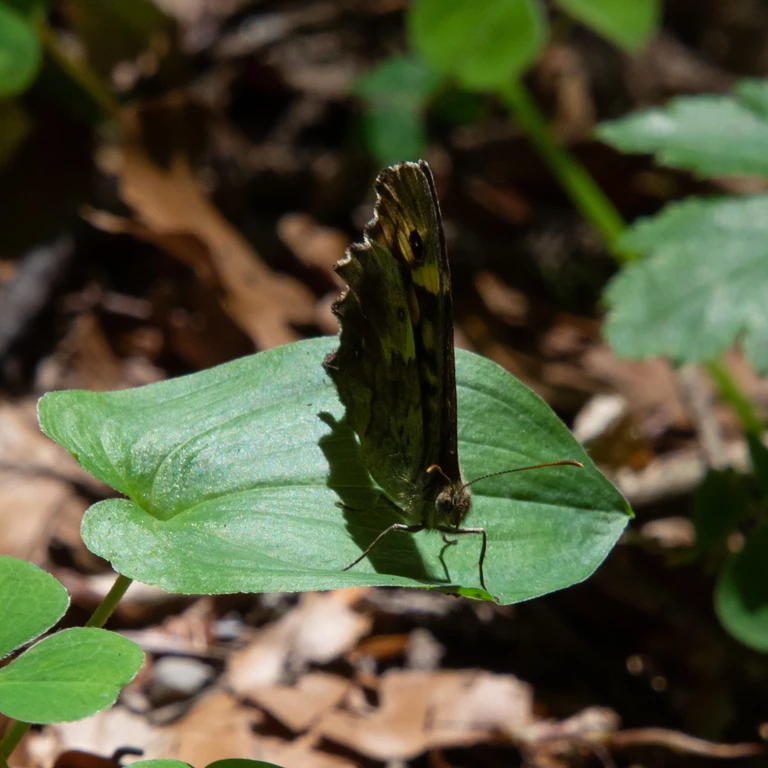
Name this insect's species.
Pararge aegeria
